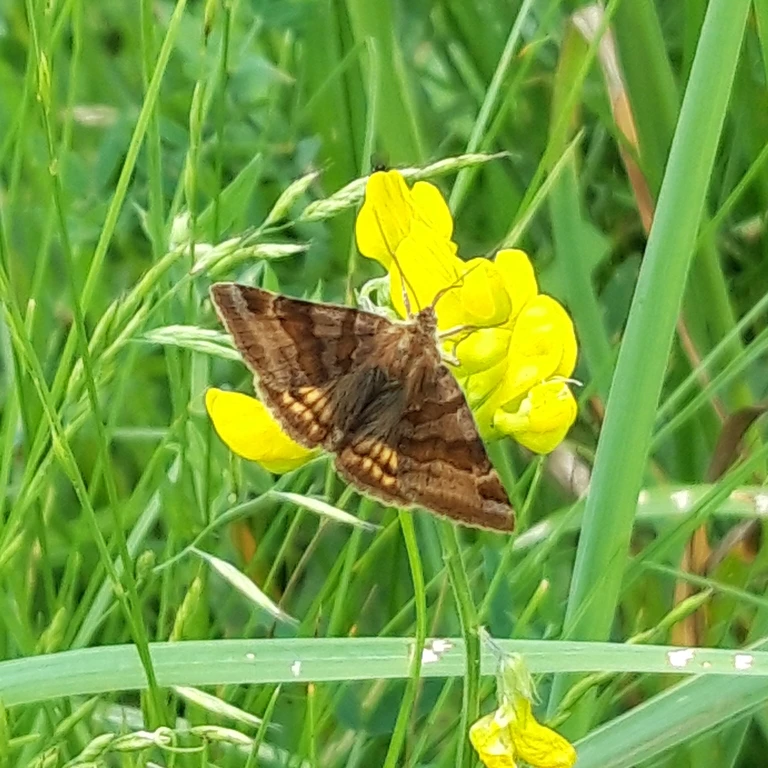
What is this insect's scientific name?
Euclidia glyphica
